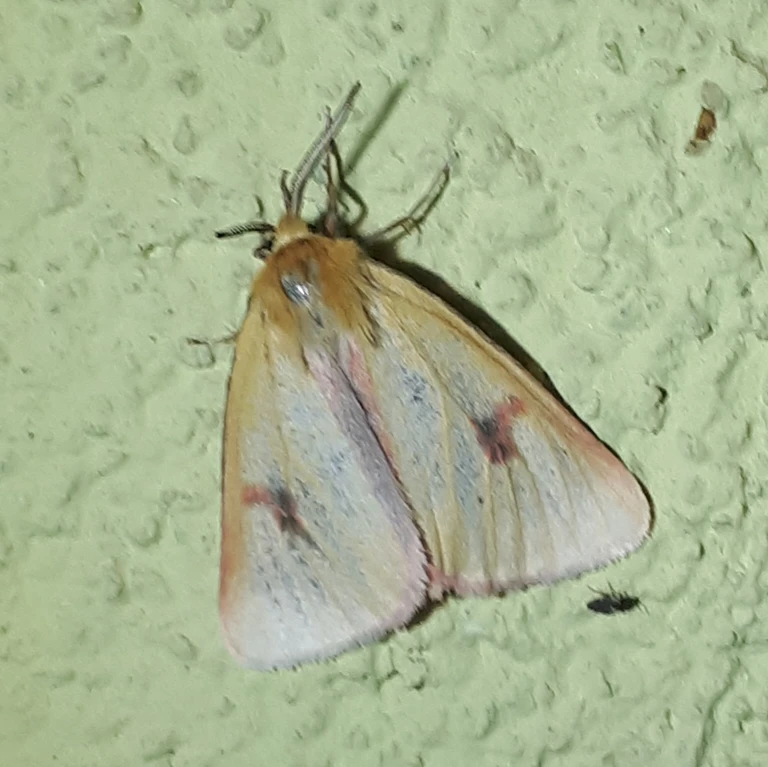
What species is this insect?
Diacrisia sannio
